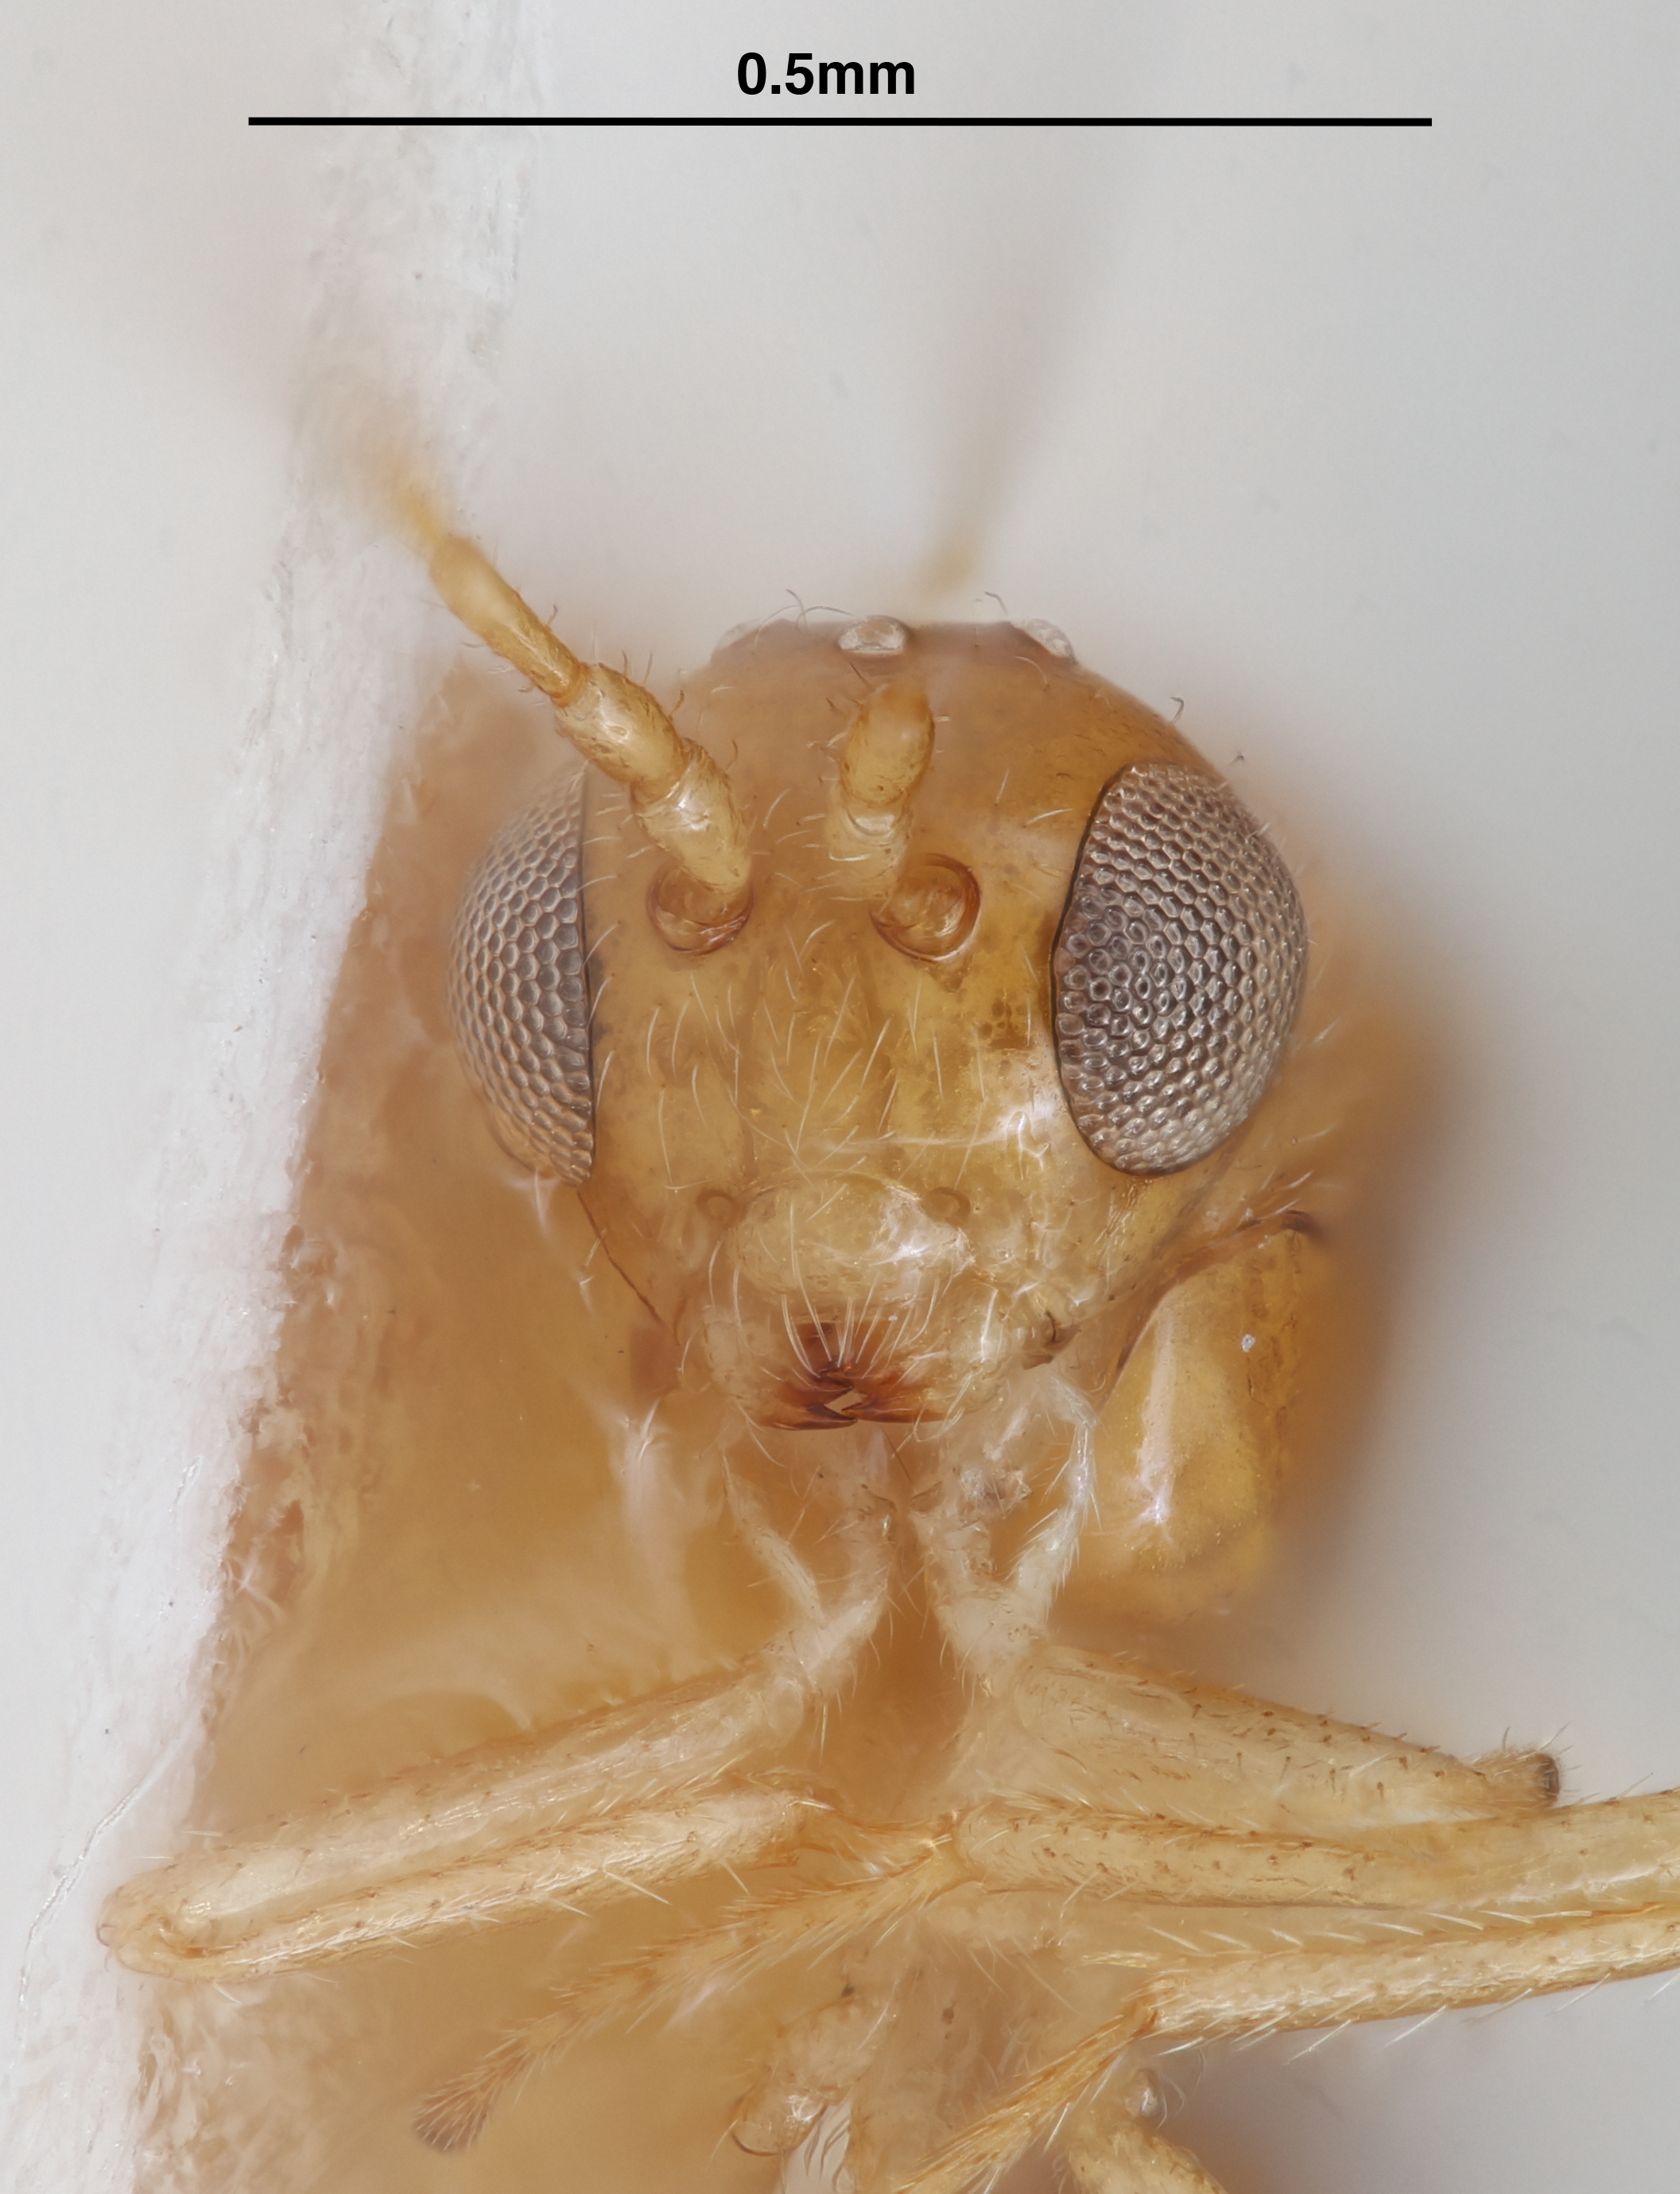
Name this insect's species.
Alloxysta areeluckator
